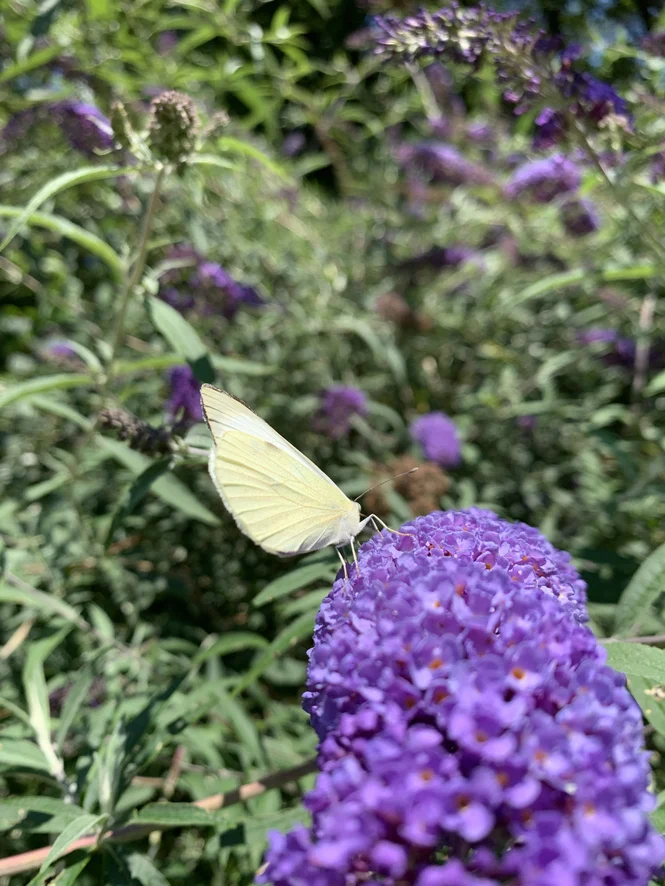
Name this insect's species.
Pieris brassicae
